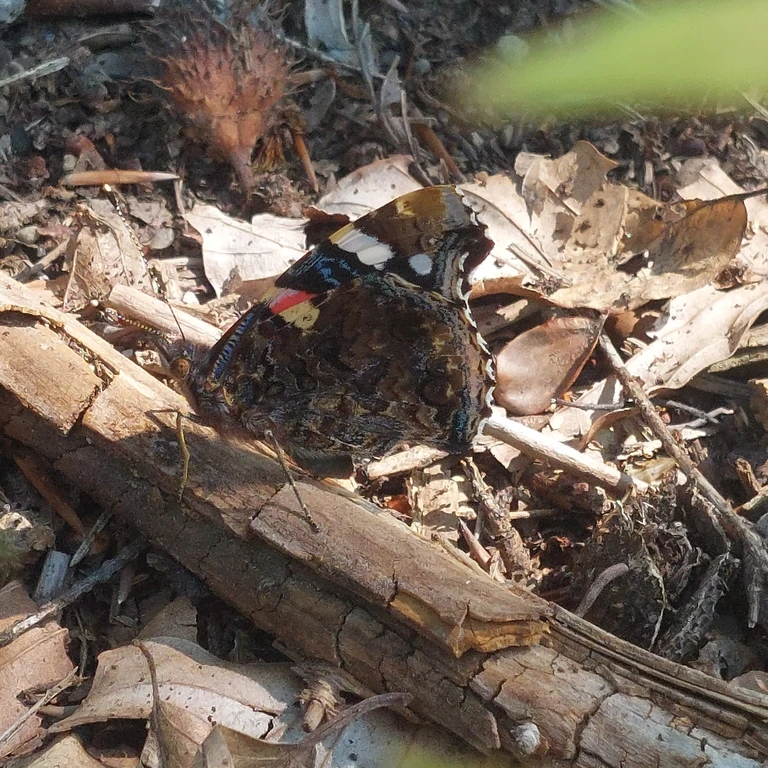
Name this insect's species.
Vanessa atalanta
